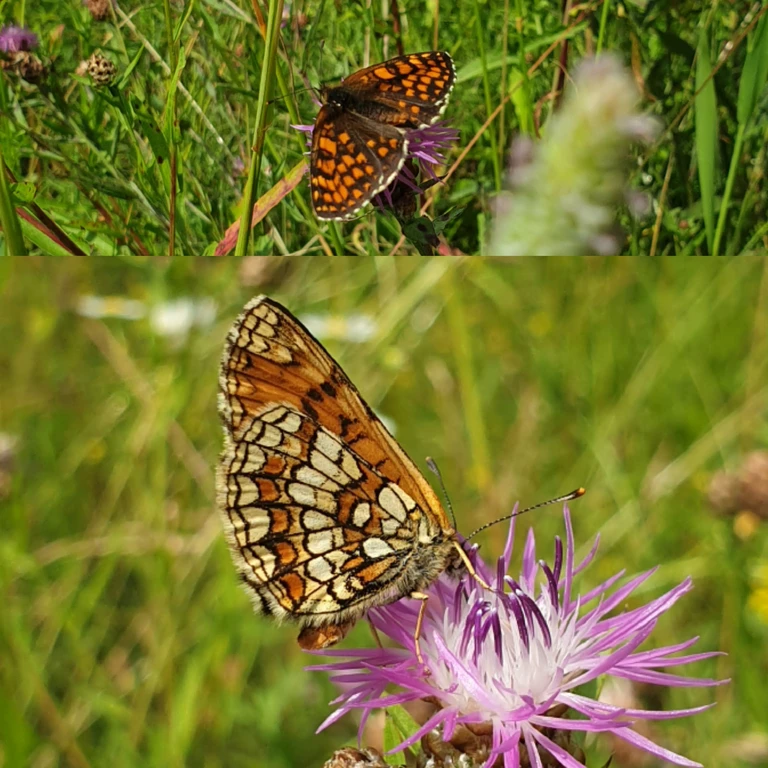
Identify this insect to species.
Melitaea athalia
